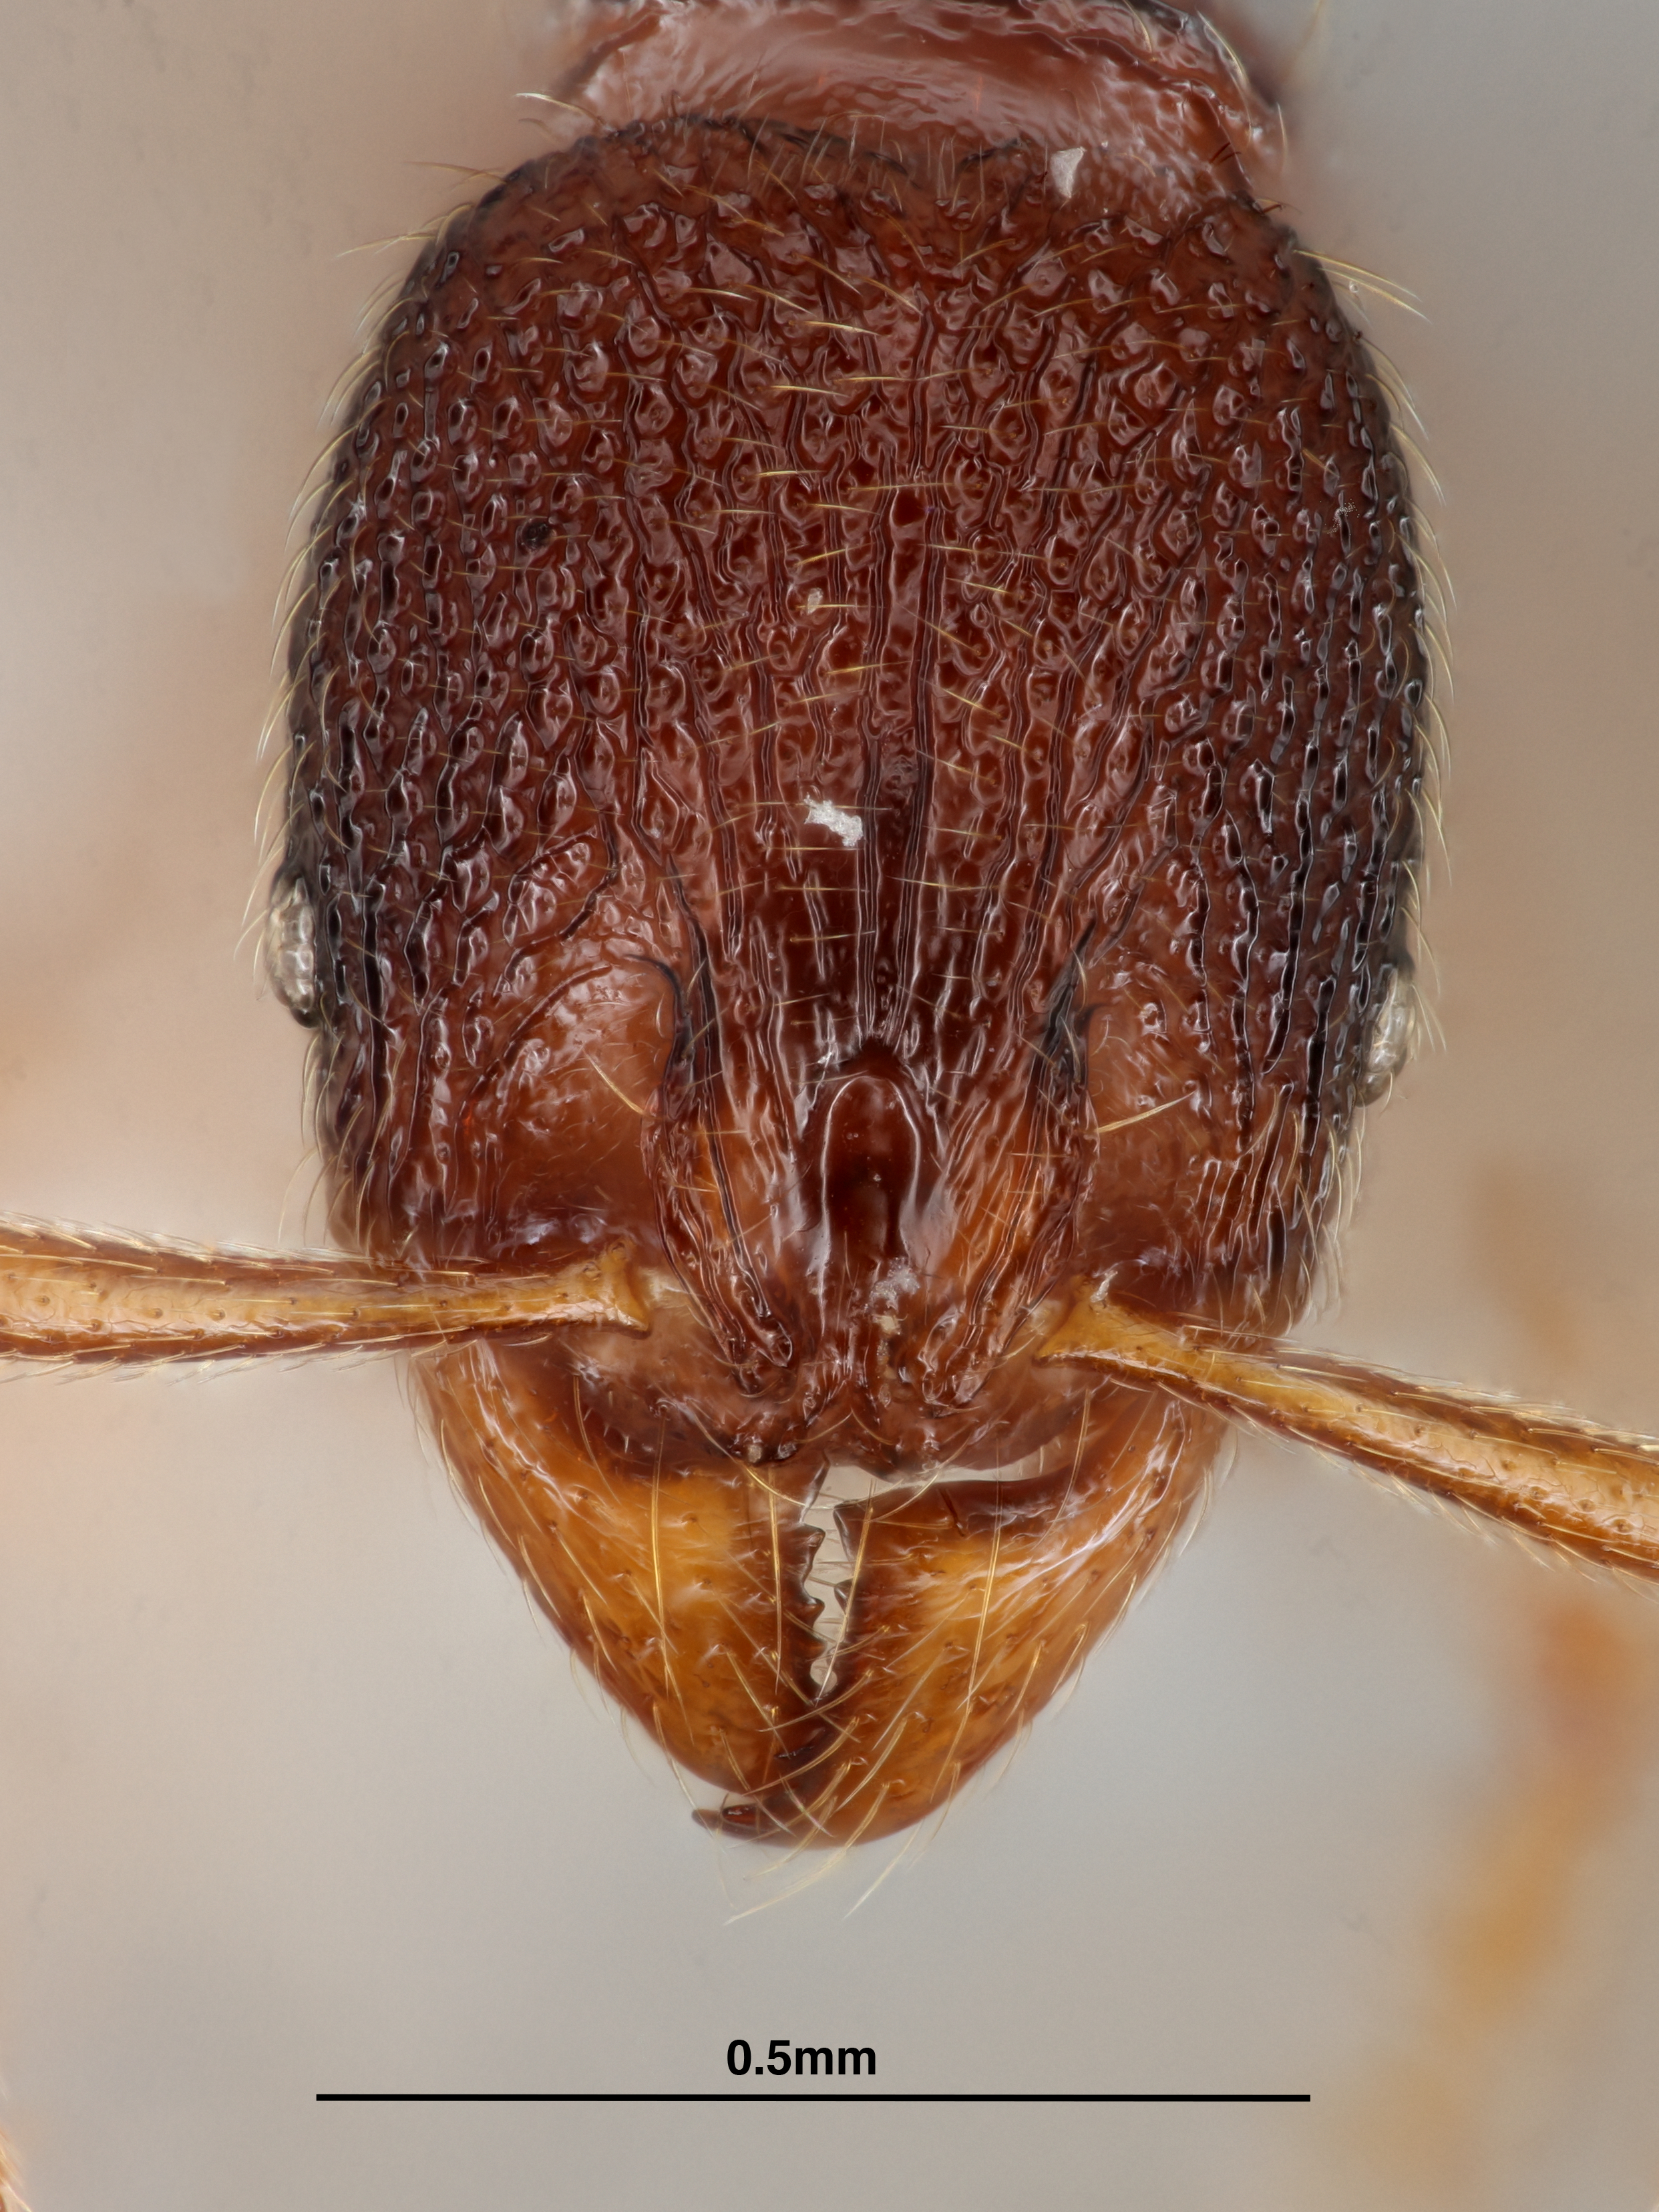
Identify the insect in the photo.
Stenamma hojarasca
